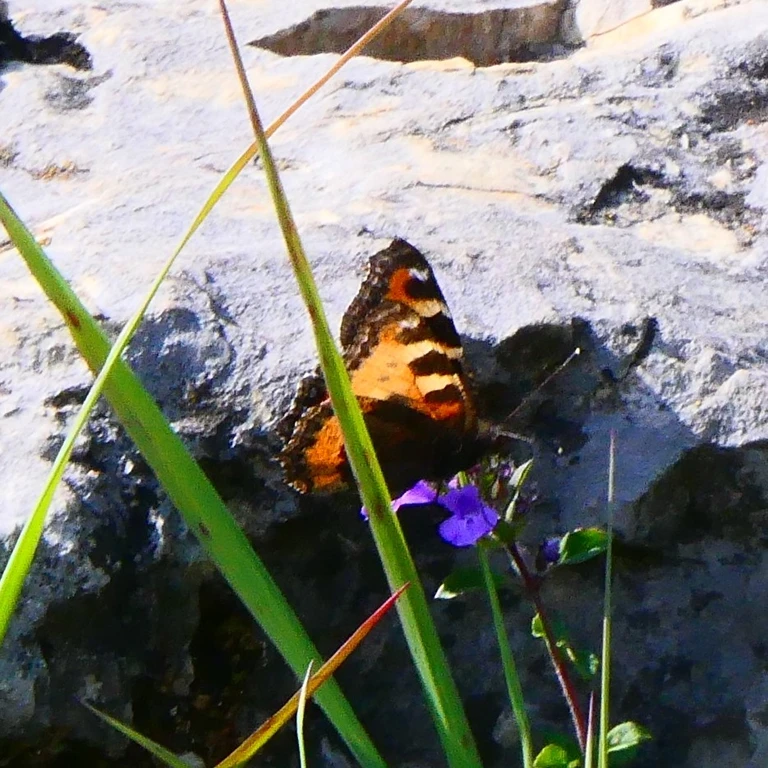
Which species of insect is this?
Aglais urticae
